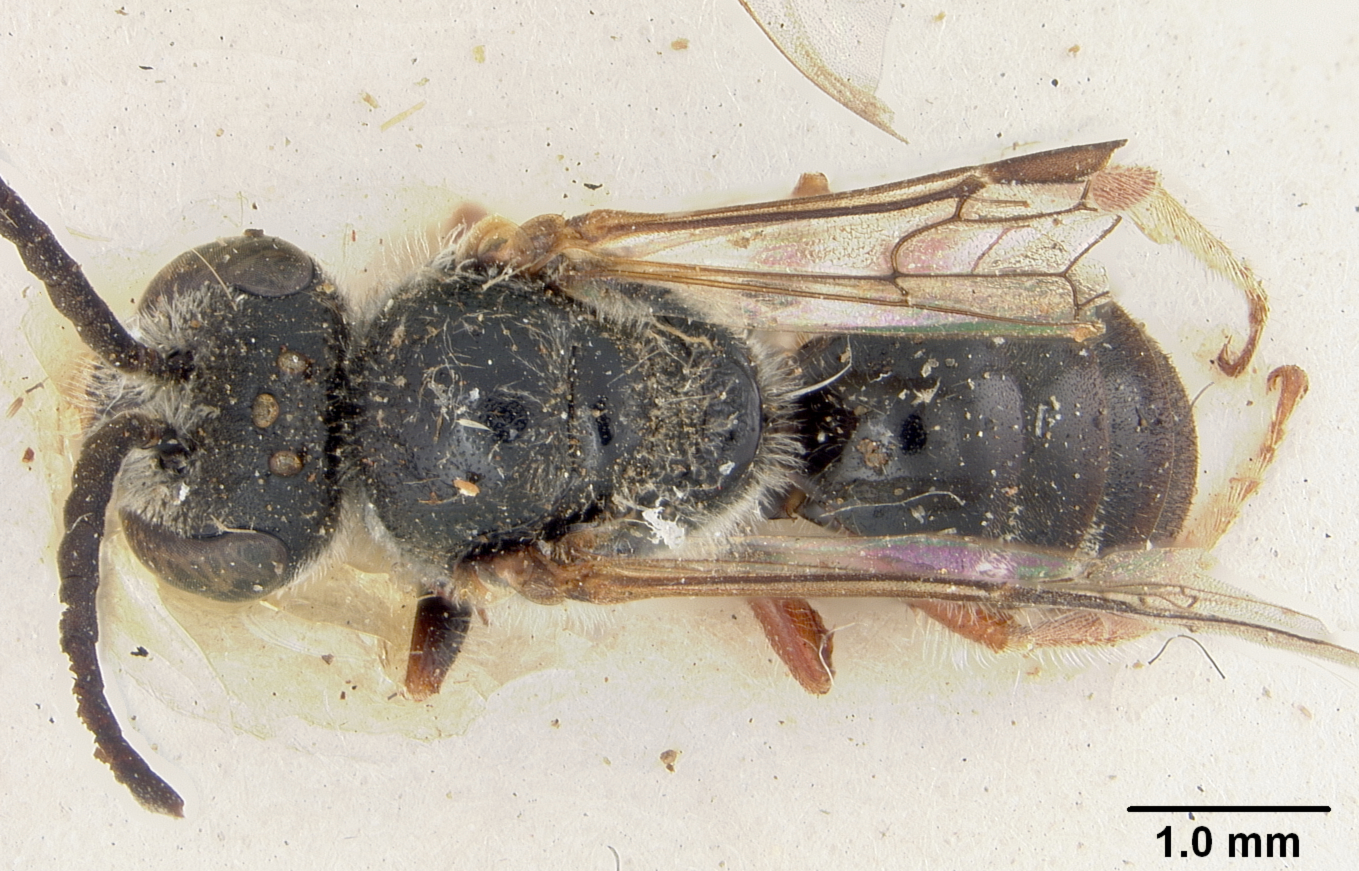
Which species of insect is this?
Halictus dolichocerus
